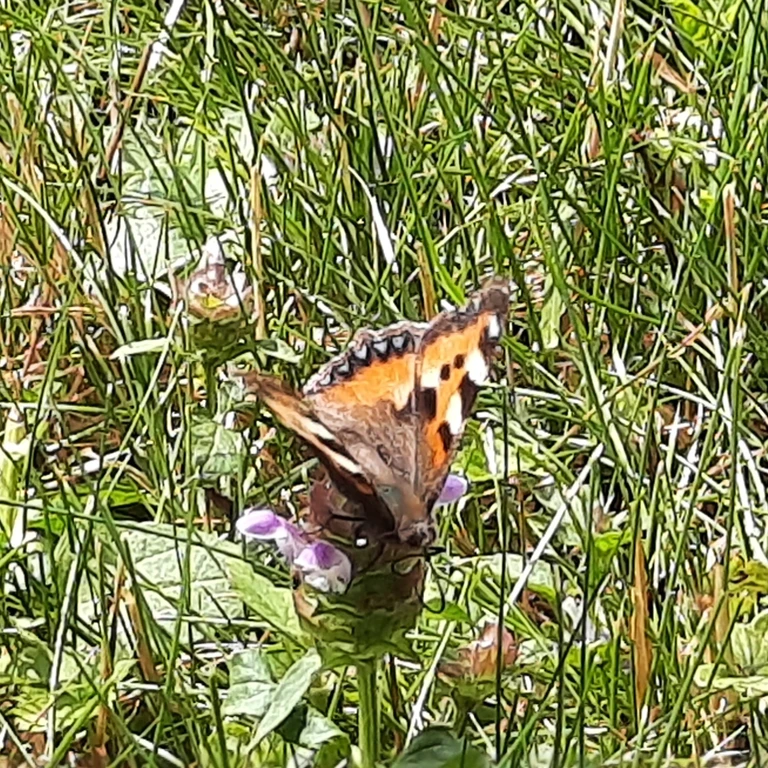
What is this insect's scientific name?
Aglais urticae
